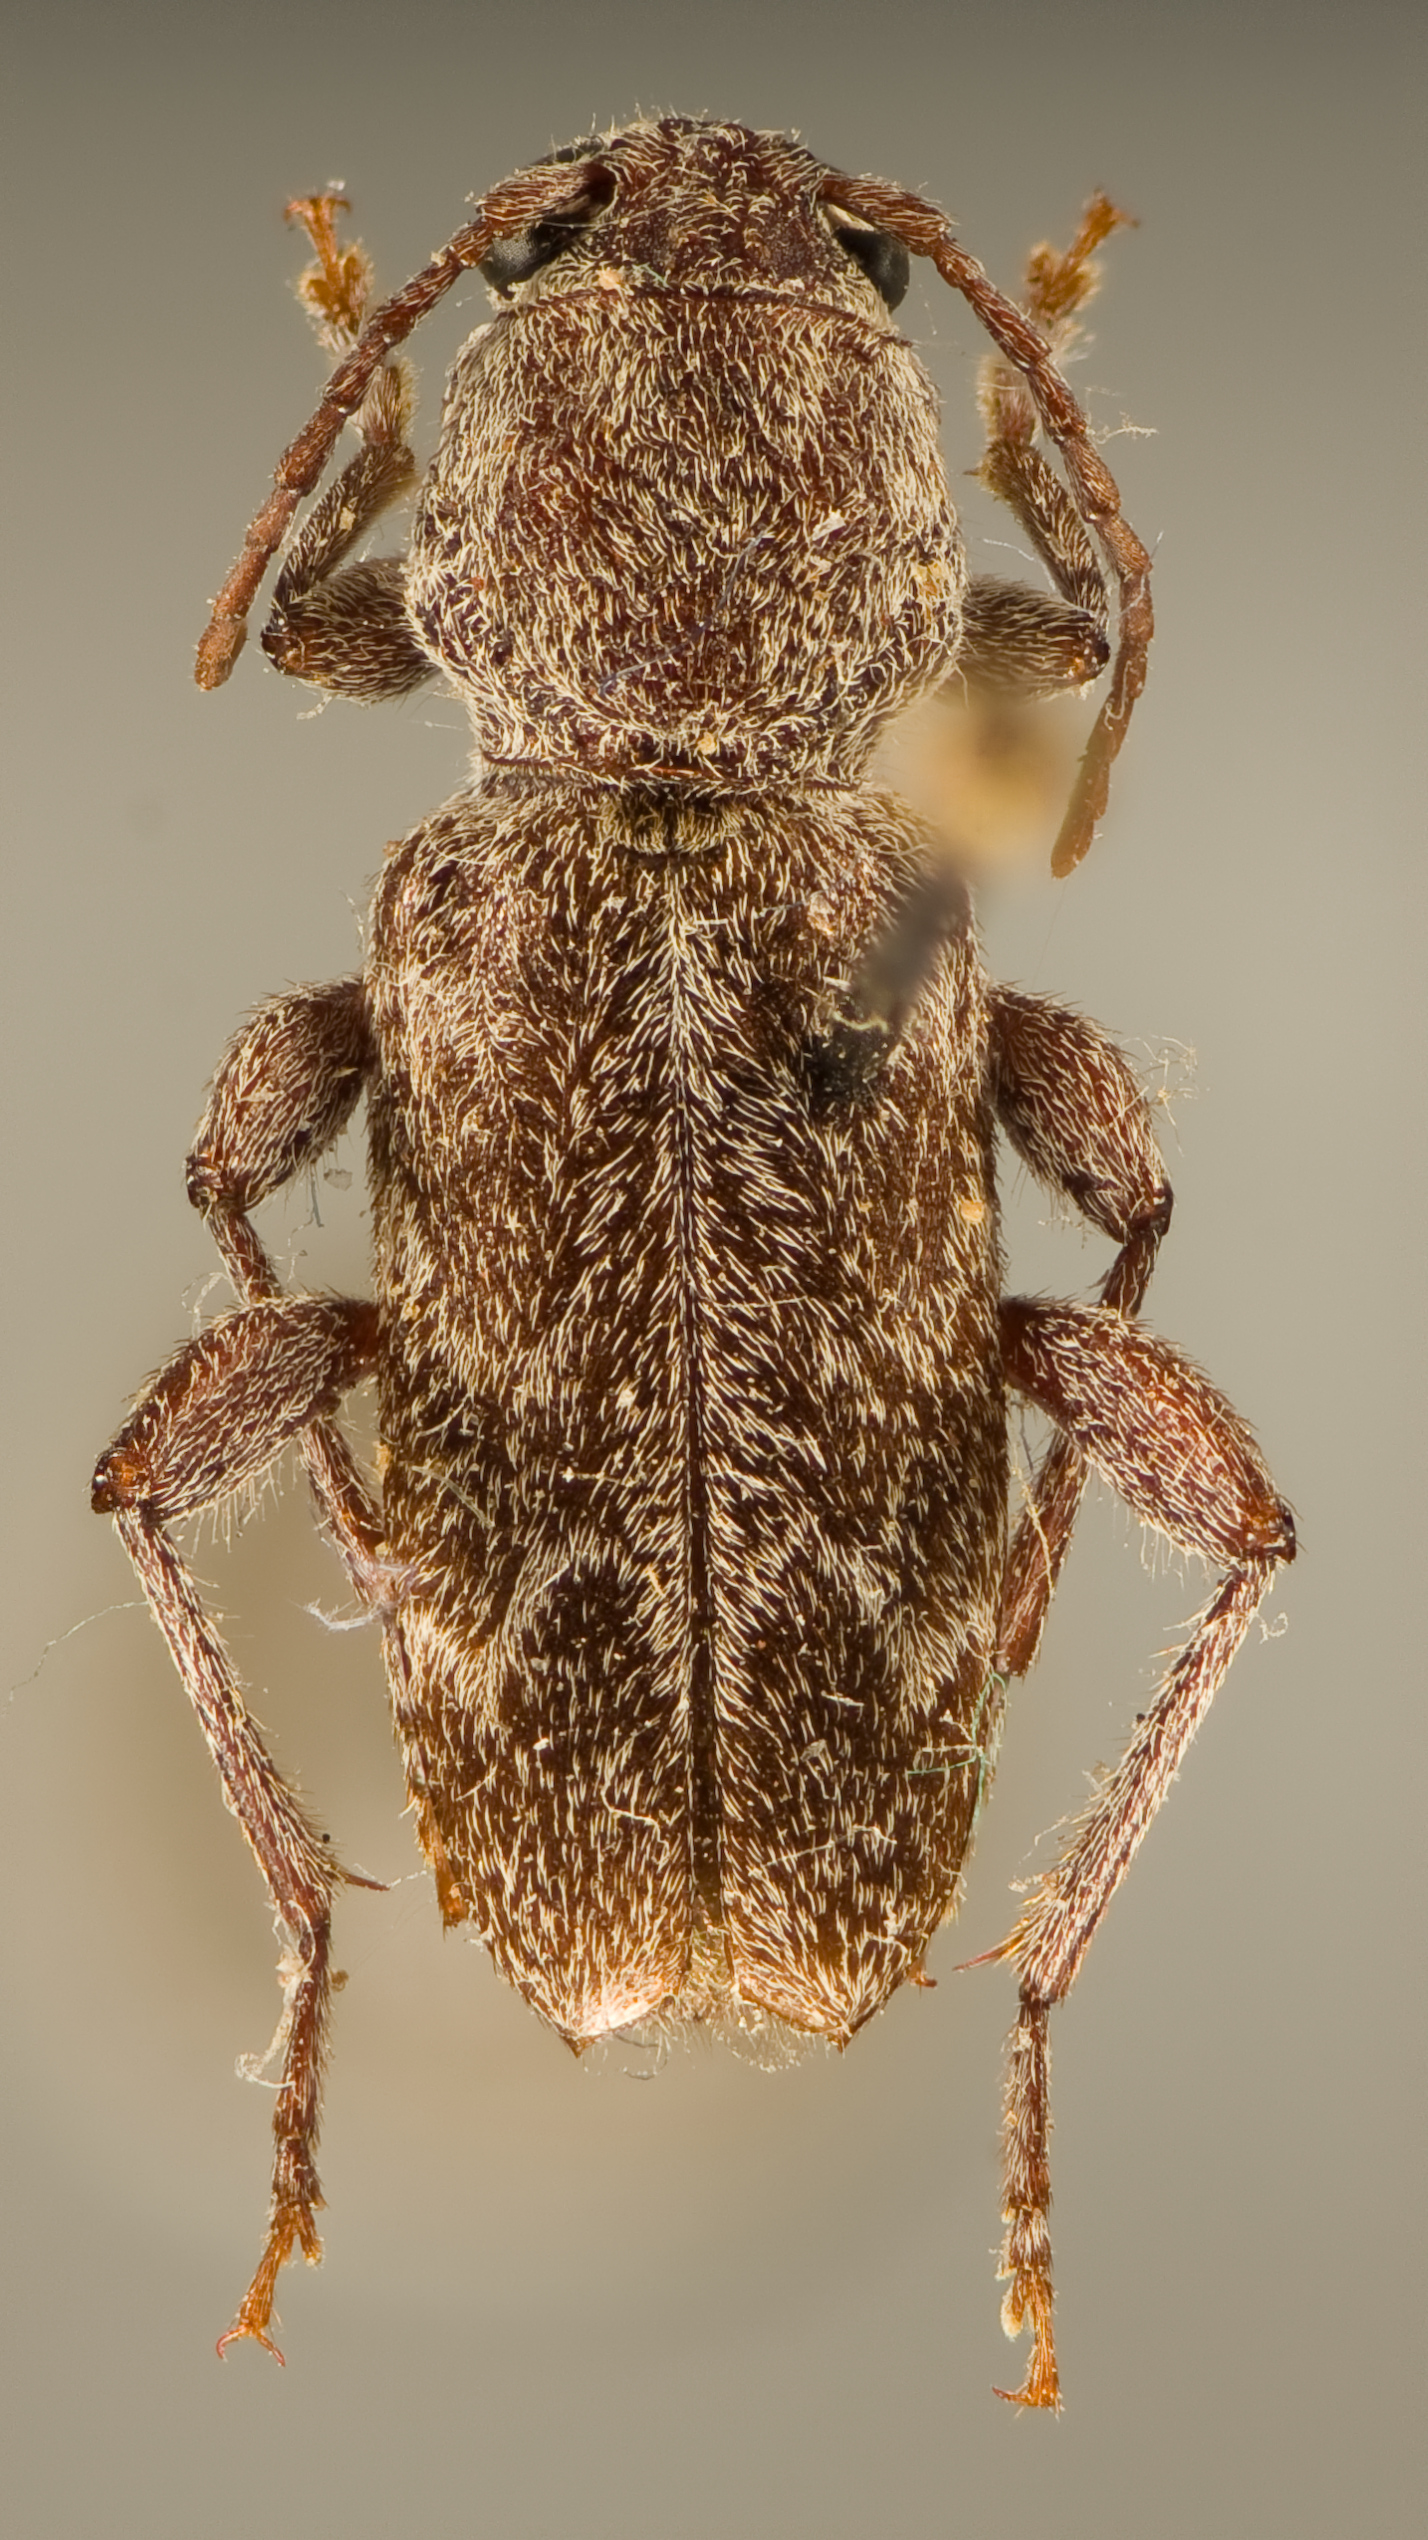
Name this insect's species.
Xylotrechus hovorei
